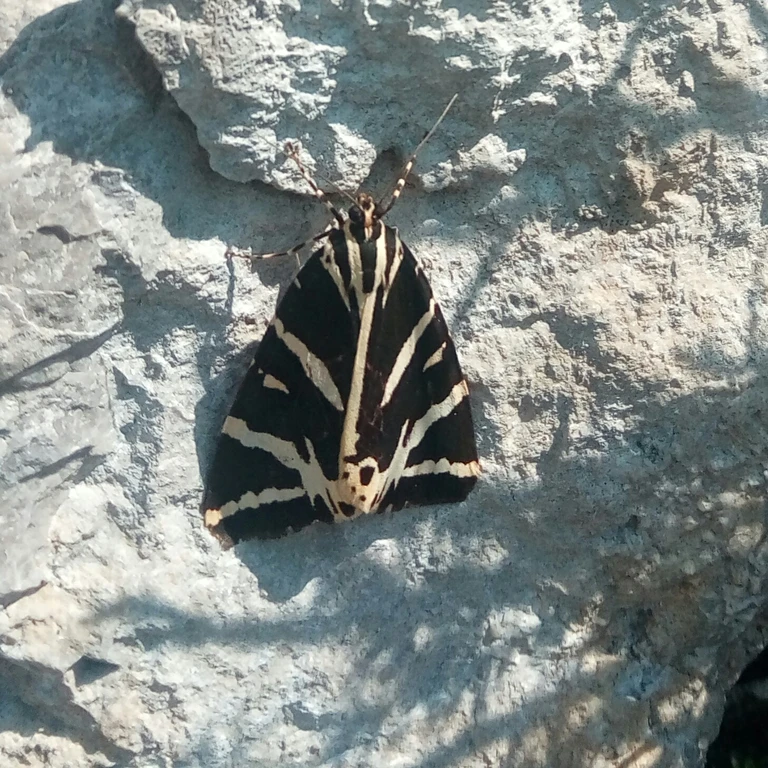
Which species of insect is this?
Euplagia quadripunctaria
